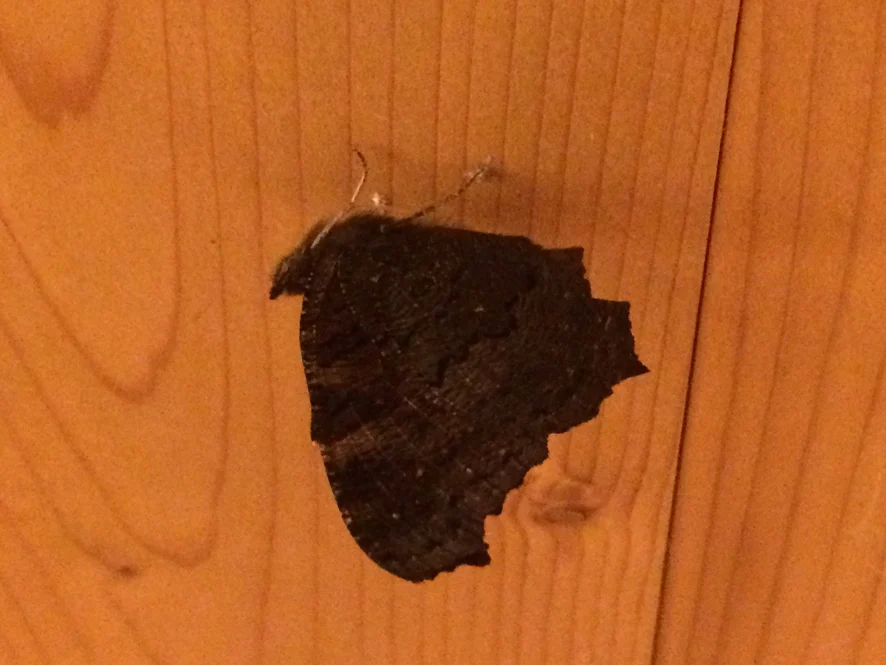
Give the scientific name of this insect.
Aglais io
